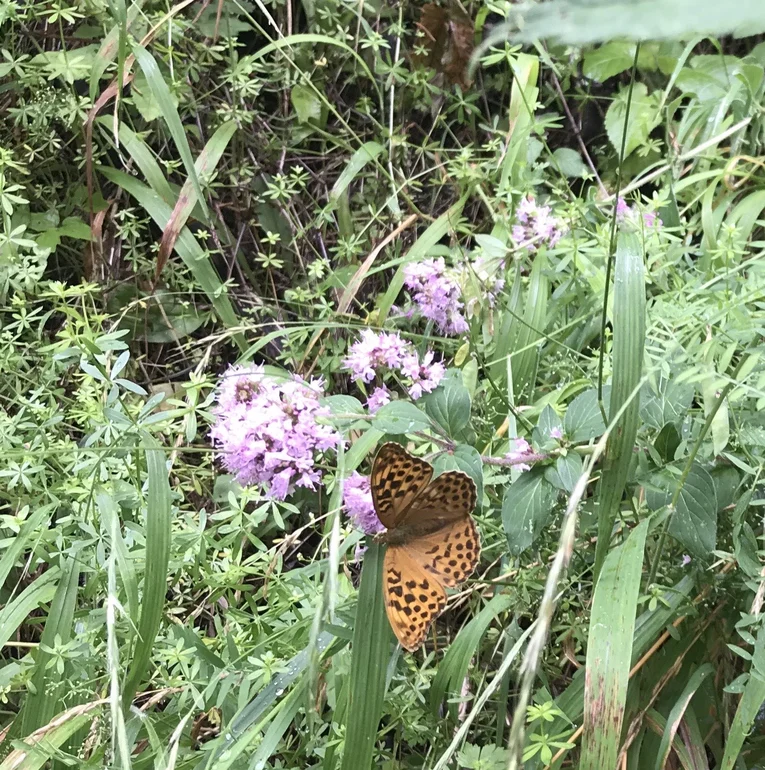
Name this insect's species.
Argynnis paphia
